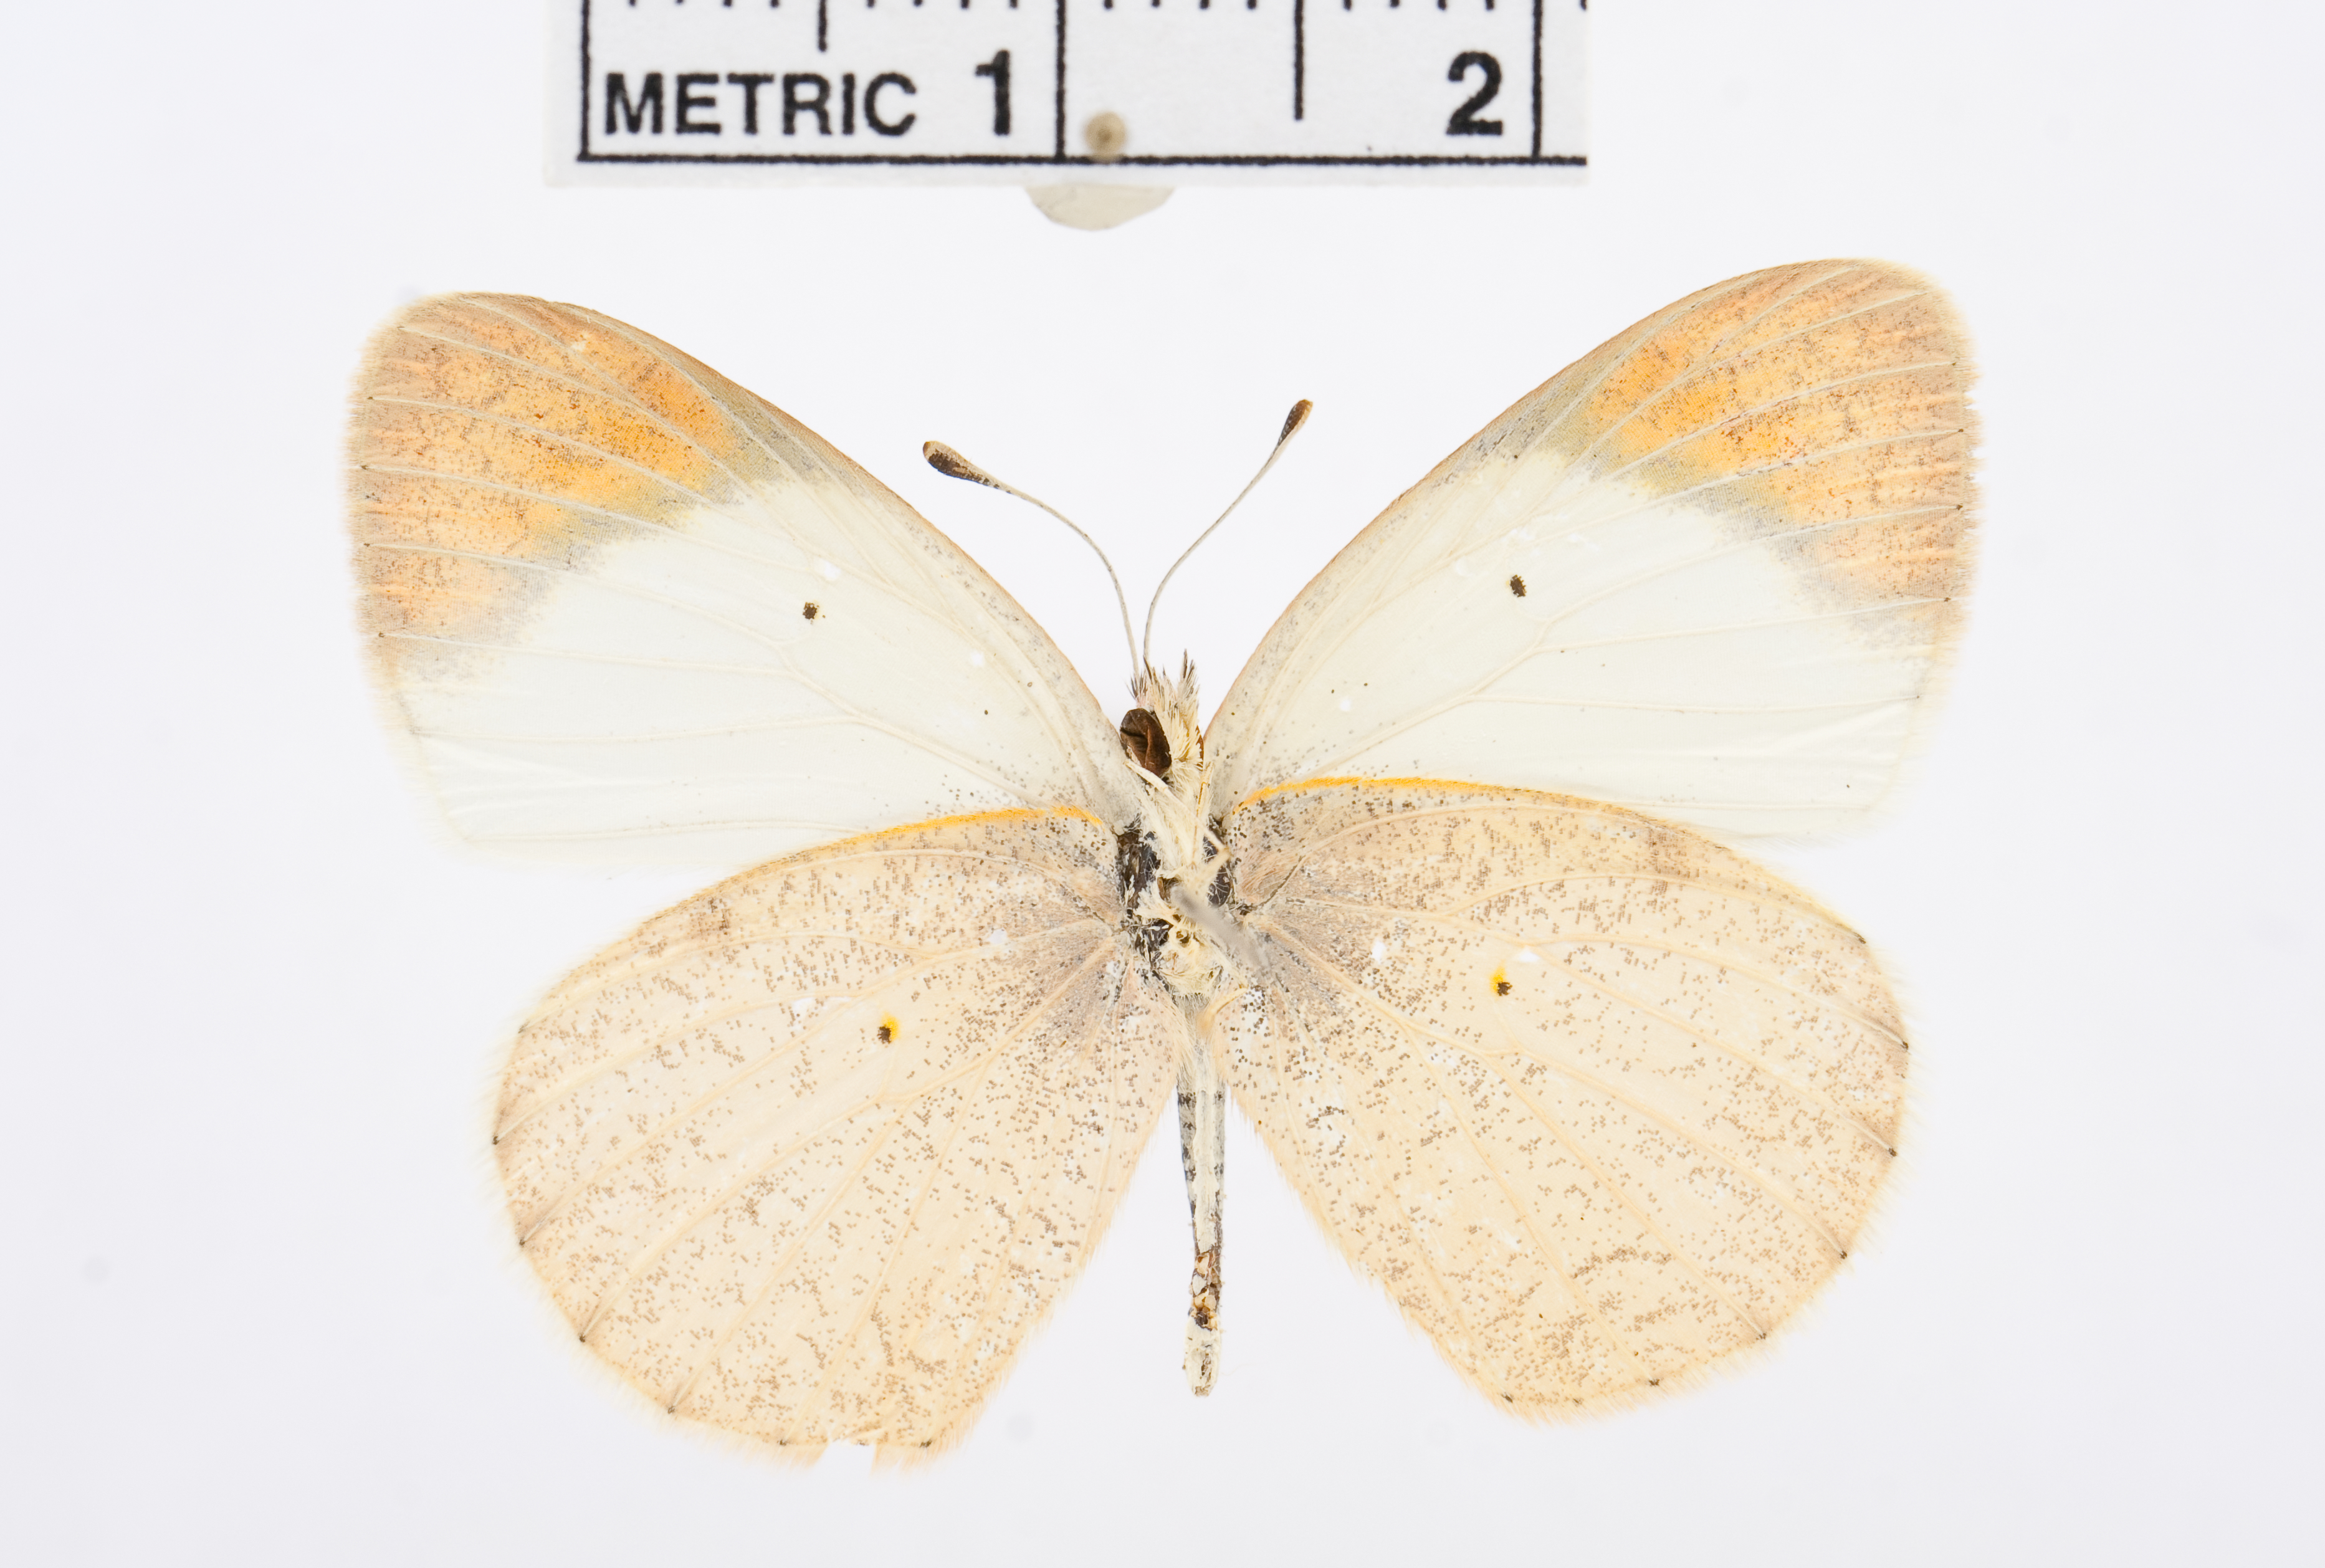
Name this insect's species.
Colotis pallene
